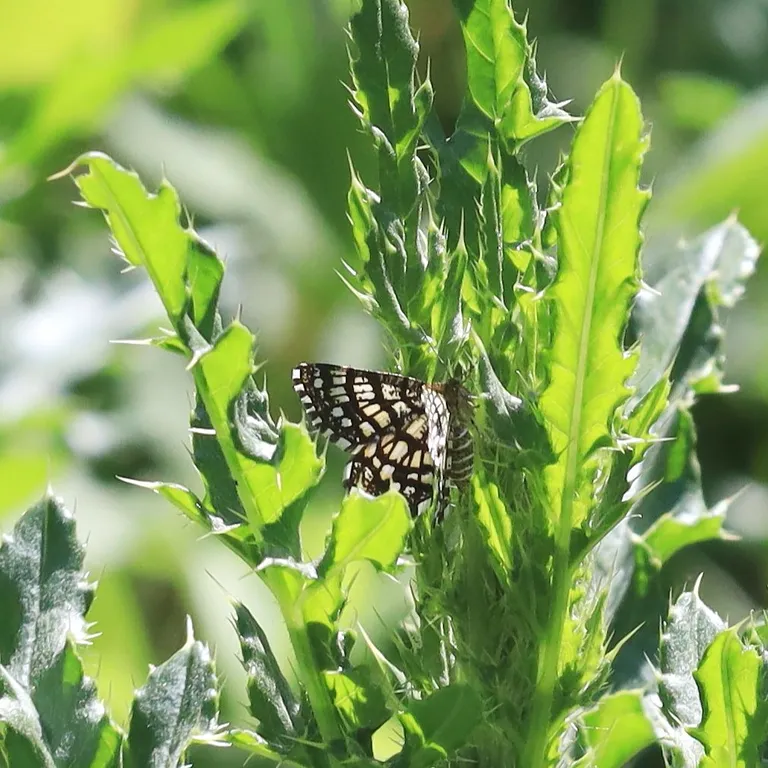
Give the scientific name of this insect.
Chiasmia clathrata
